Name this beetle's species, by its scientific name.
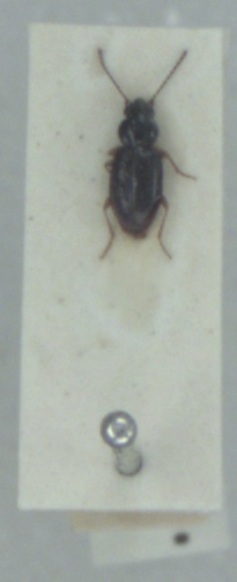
Bembidion mannerheimii
